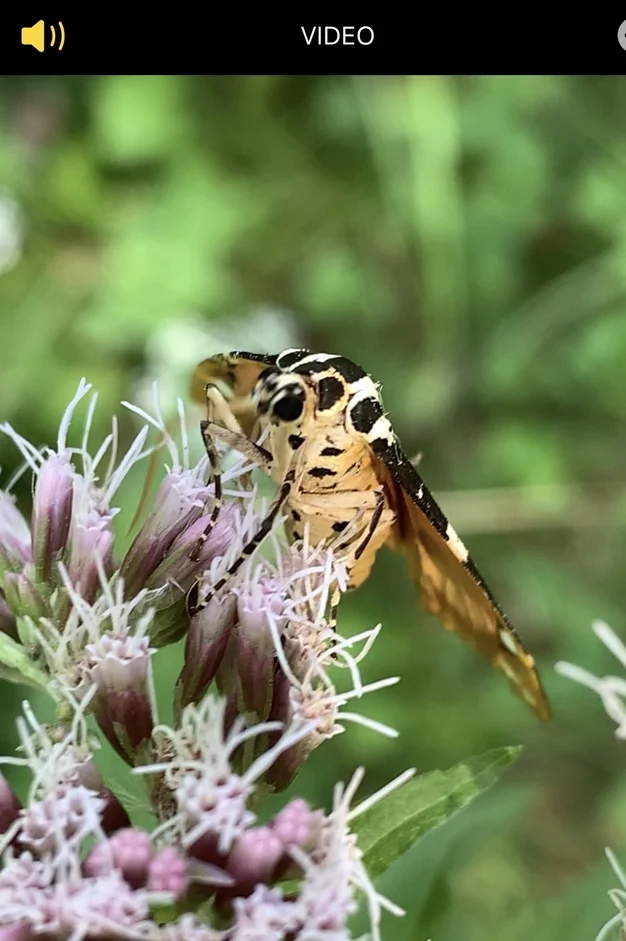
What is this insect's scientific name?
Euplagia quadripunctaria
